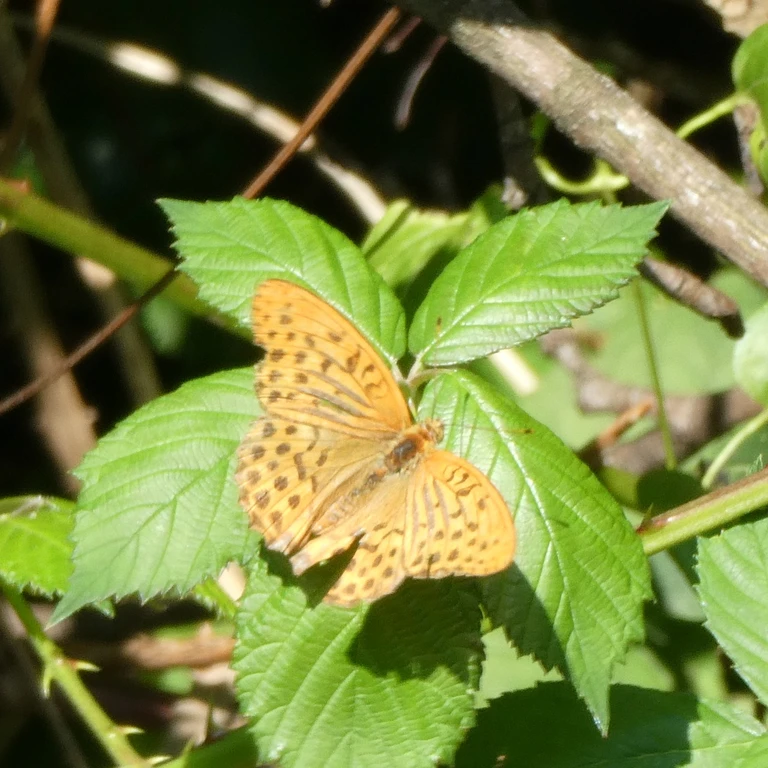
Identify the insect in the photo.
Argynnis paphia
